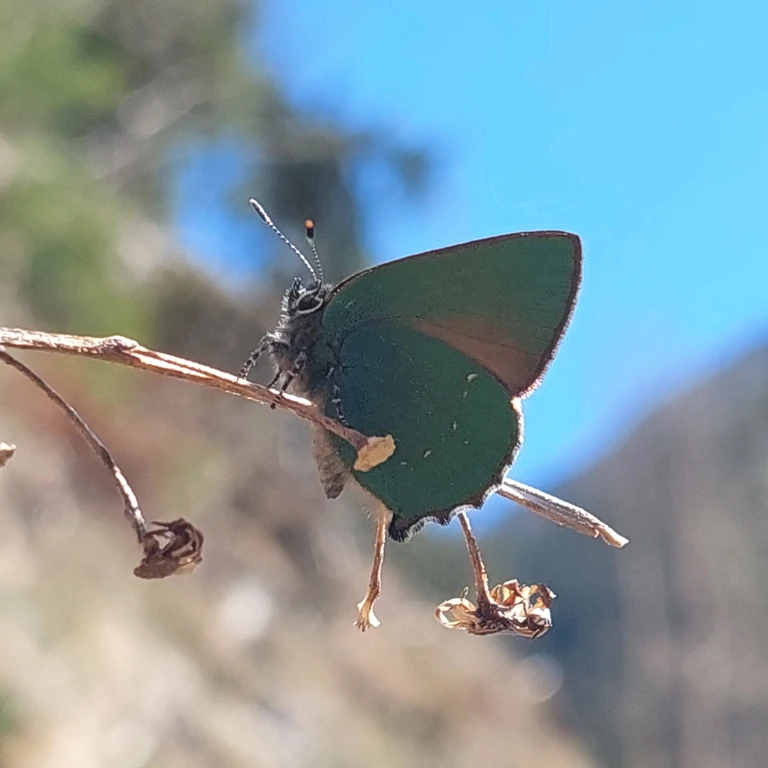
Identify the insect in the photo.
Callophrys rubi
